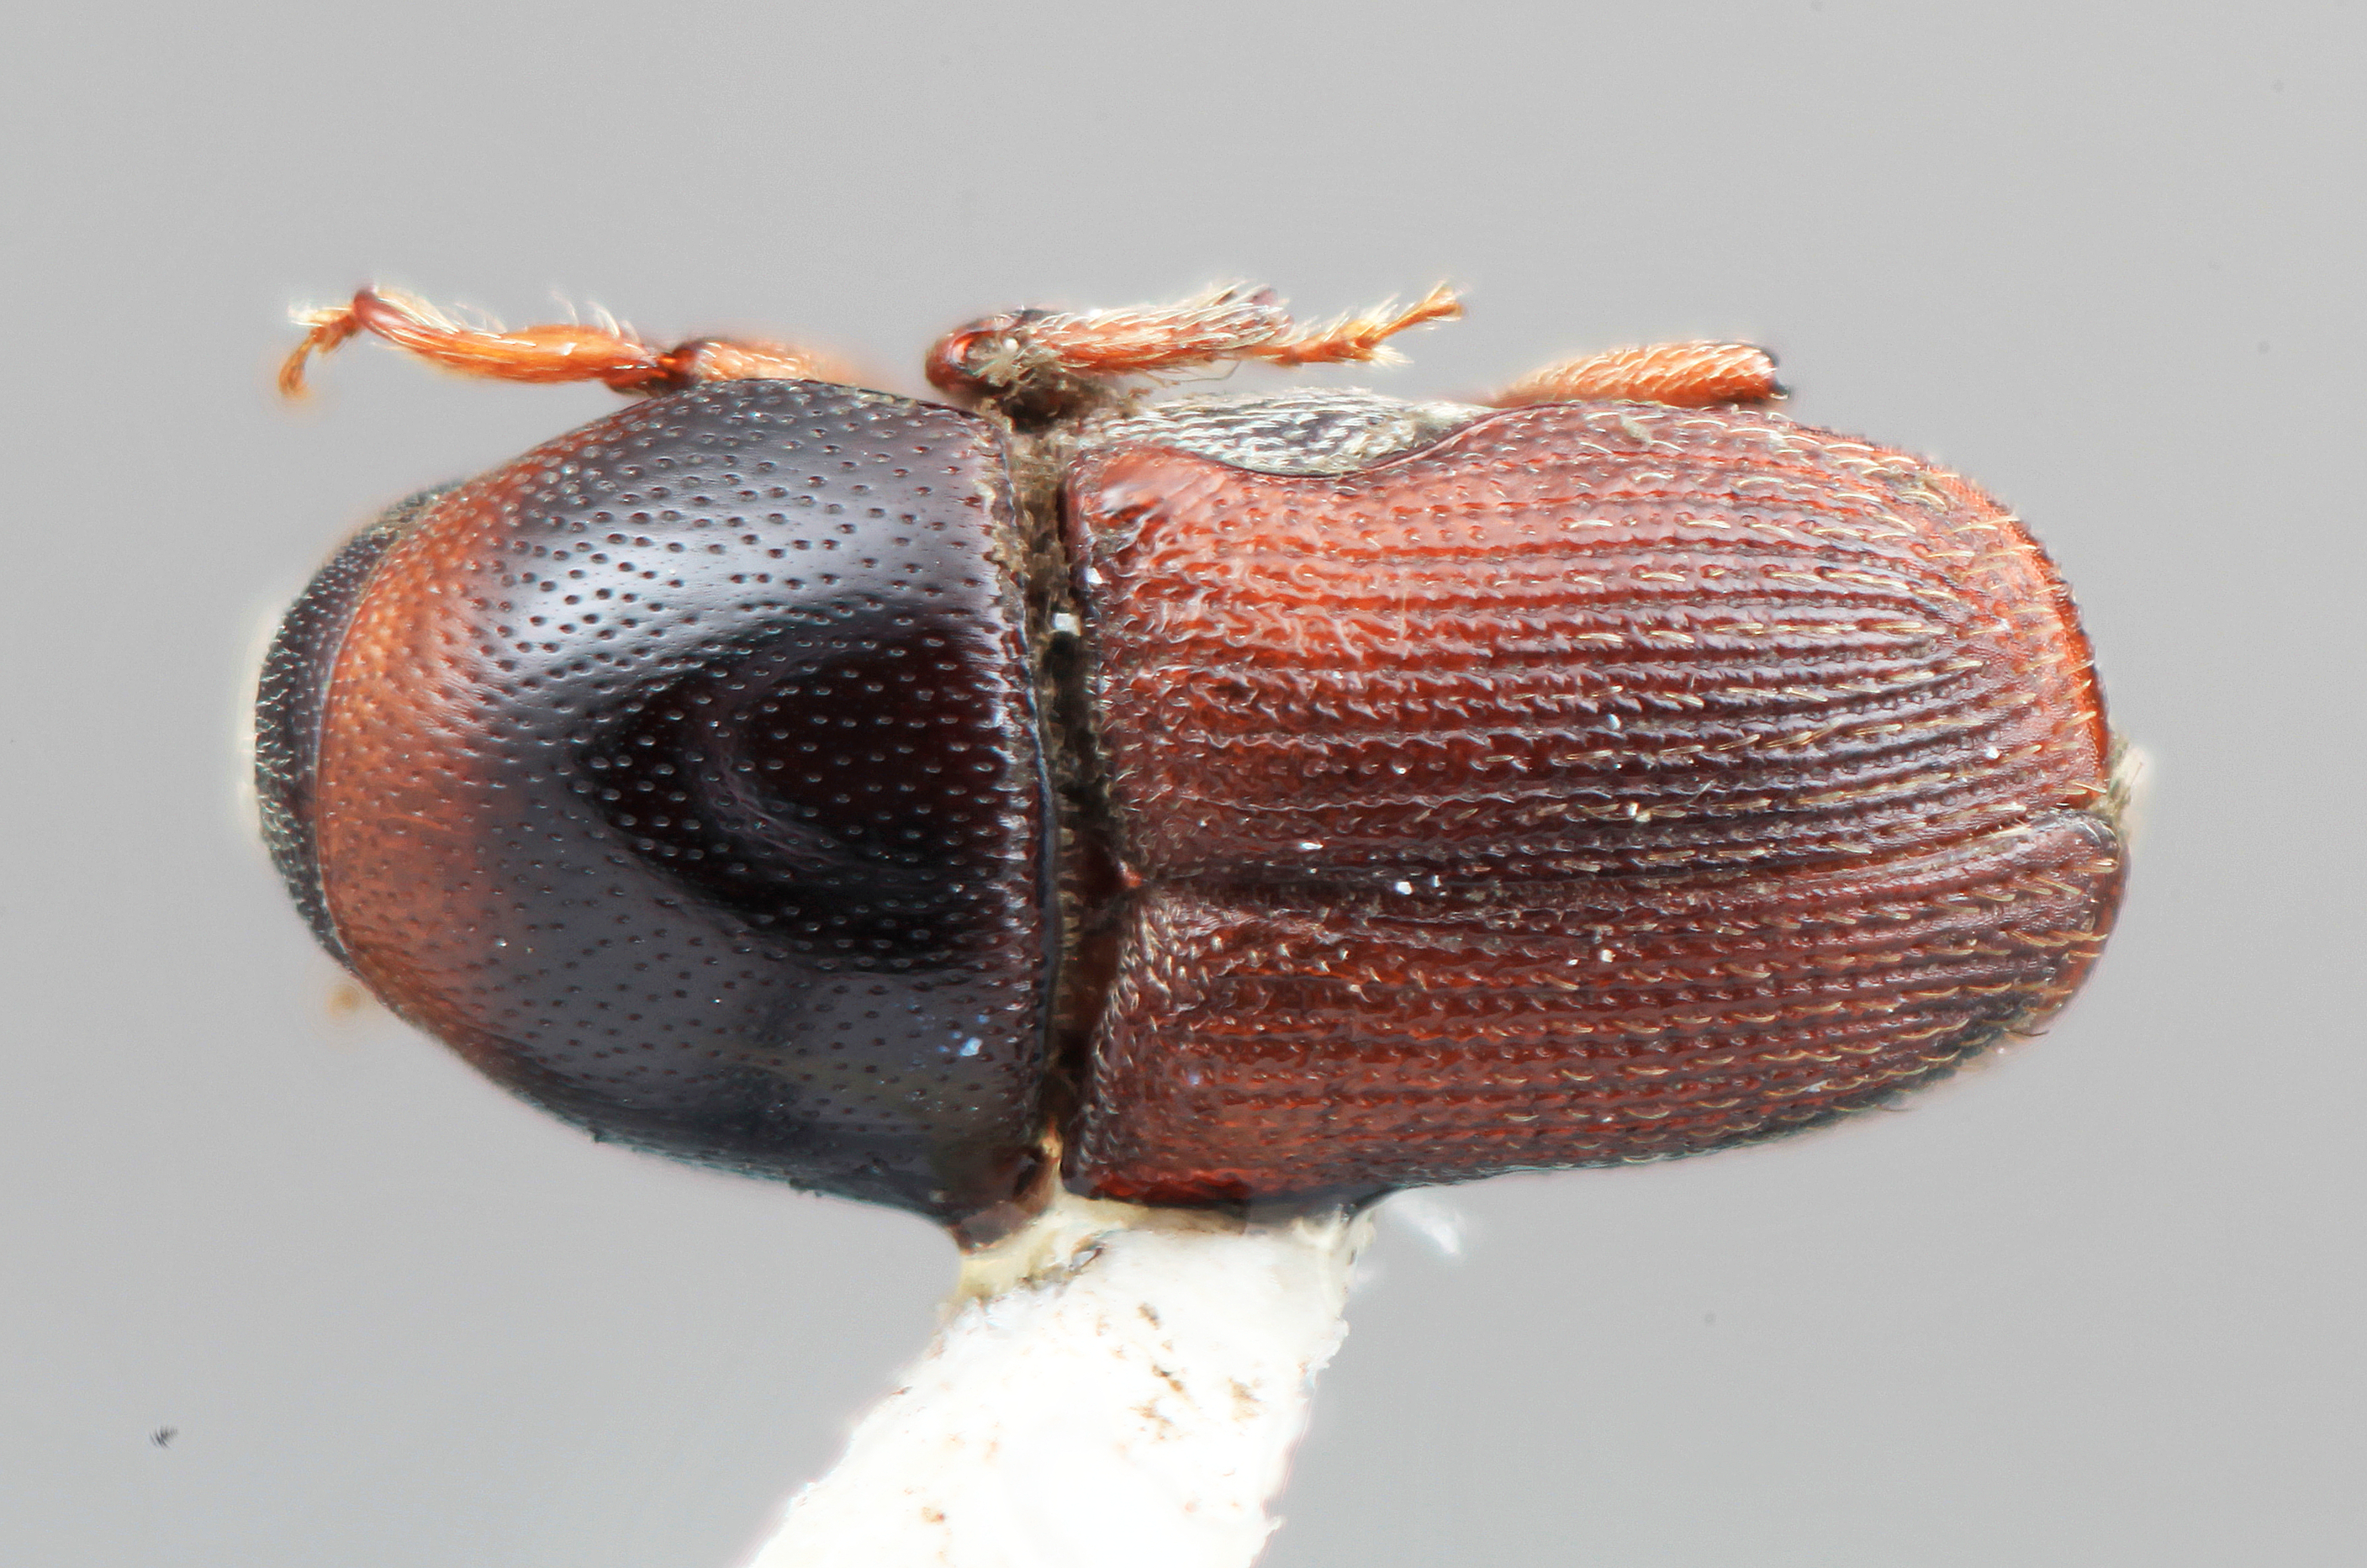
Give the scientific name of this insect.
Scolytopsis laticollis
